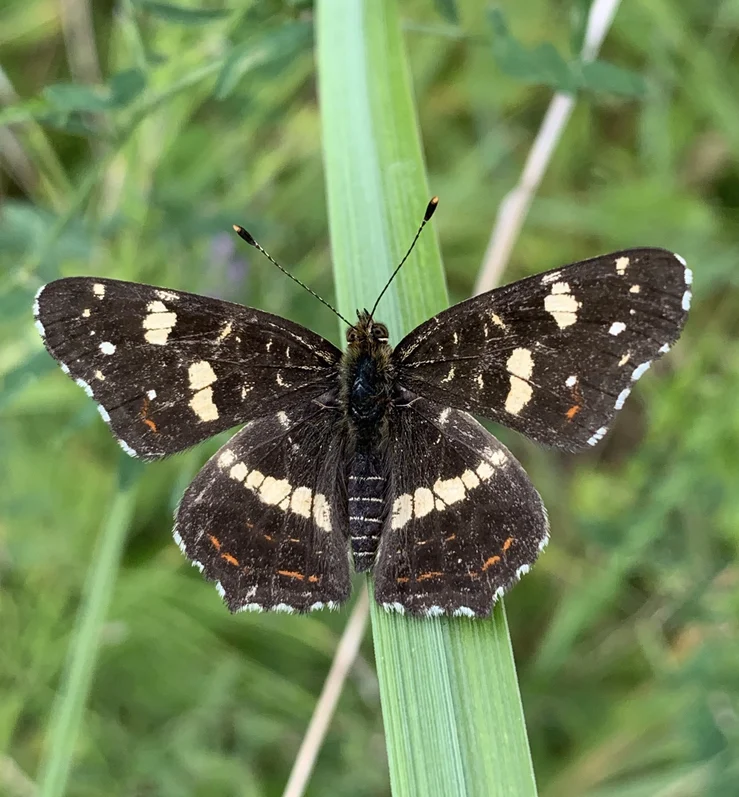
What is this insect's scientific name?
Araschnia levana
